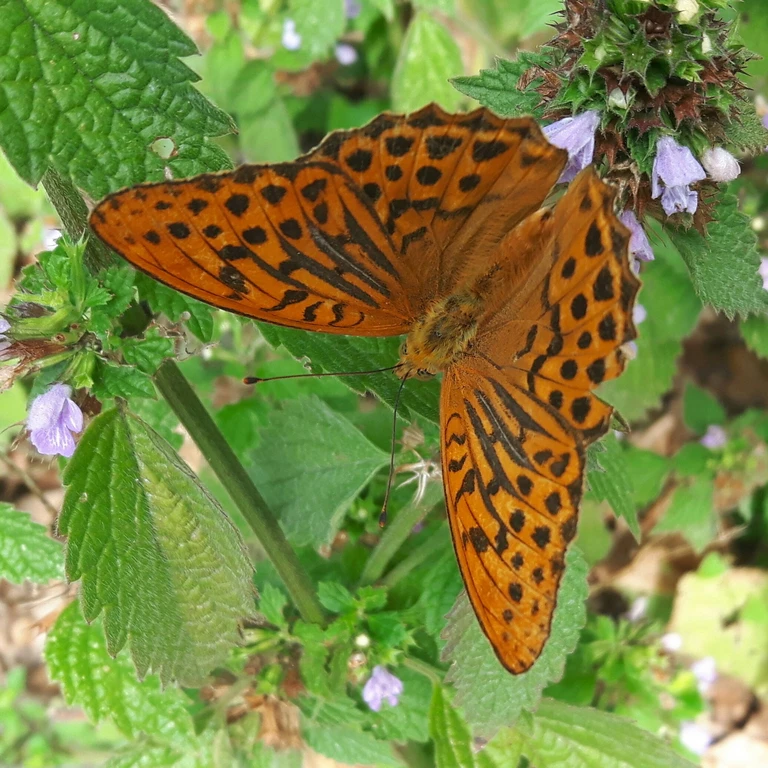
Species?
Argynnis paphia
